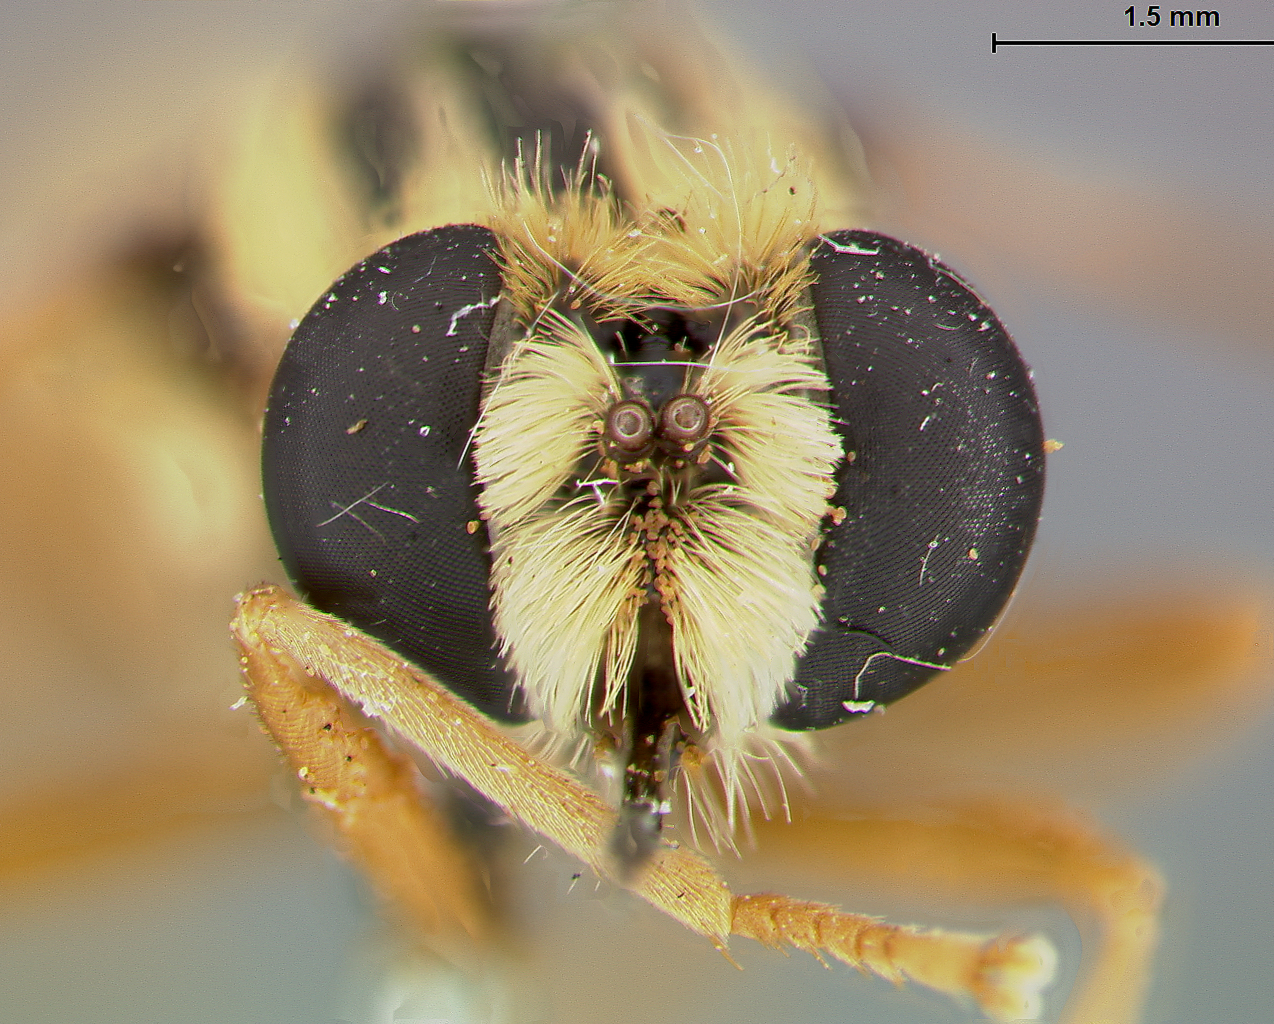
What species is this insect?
Leptomydas concinnus
